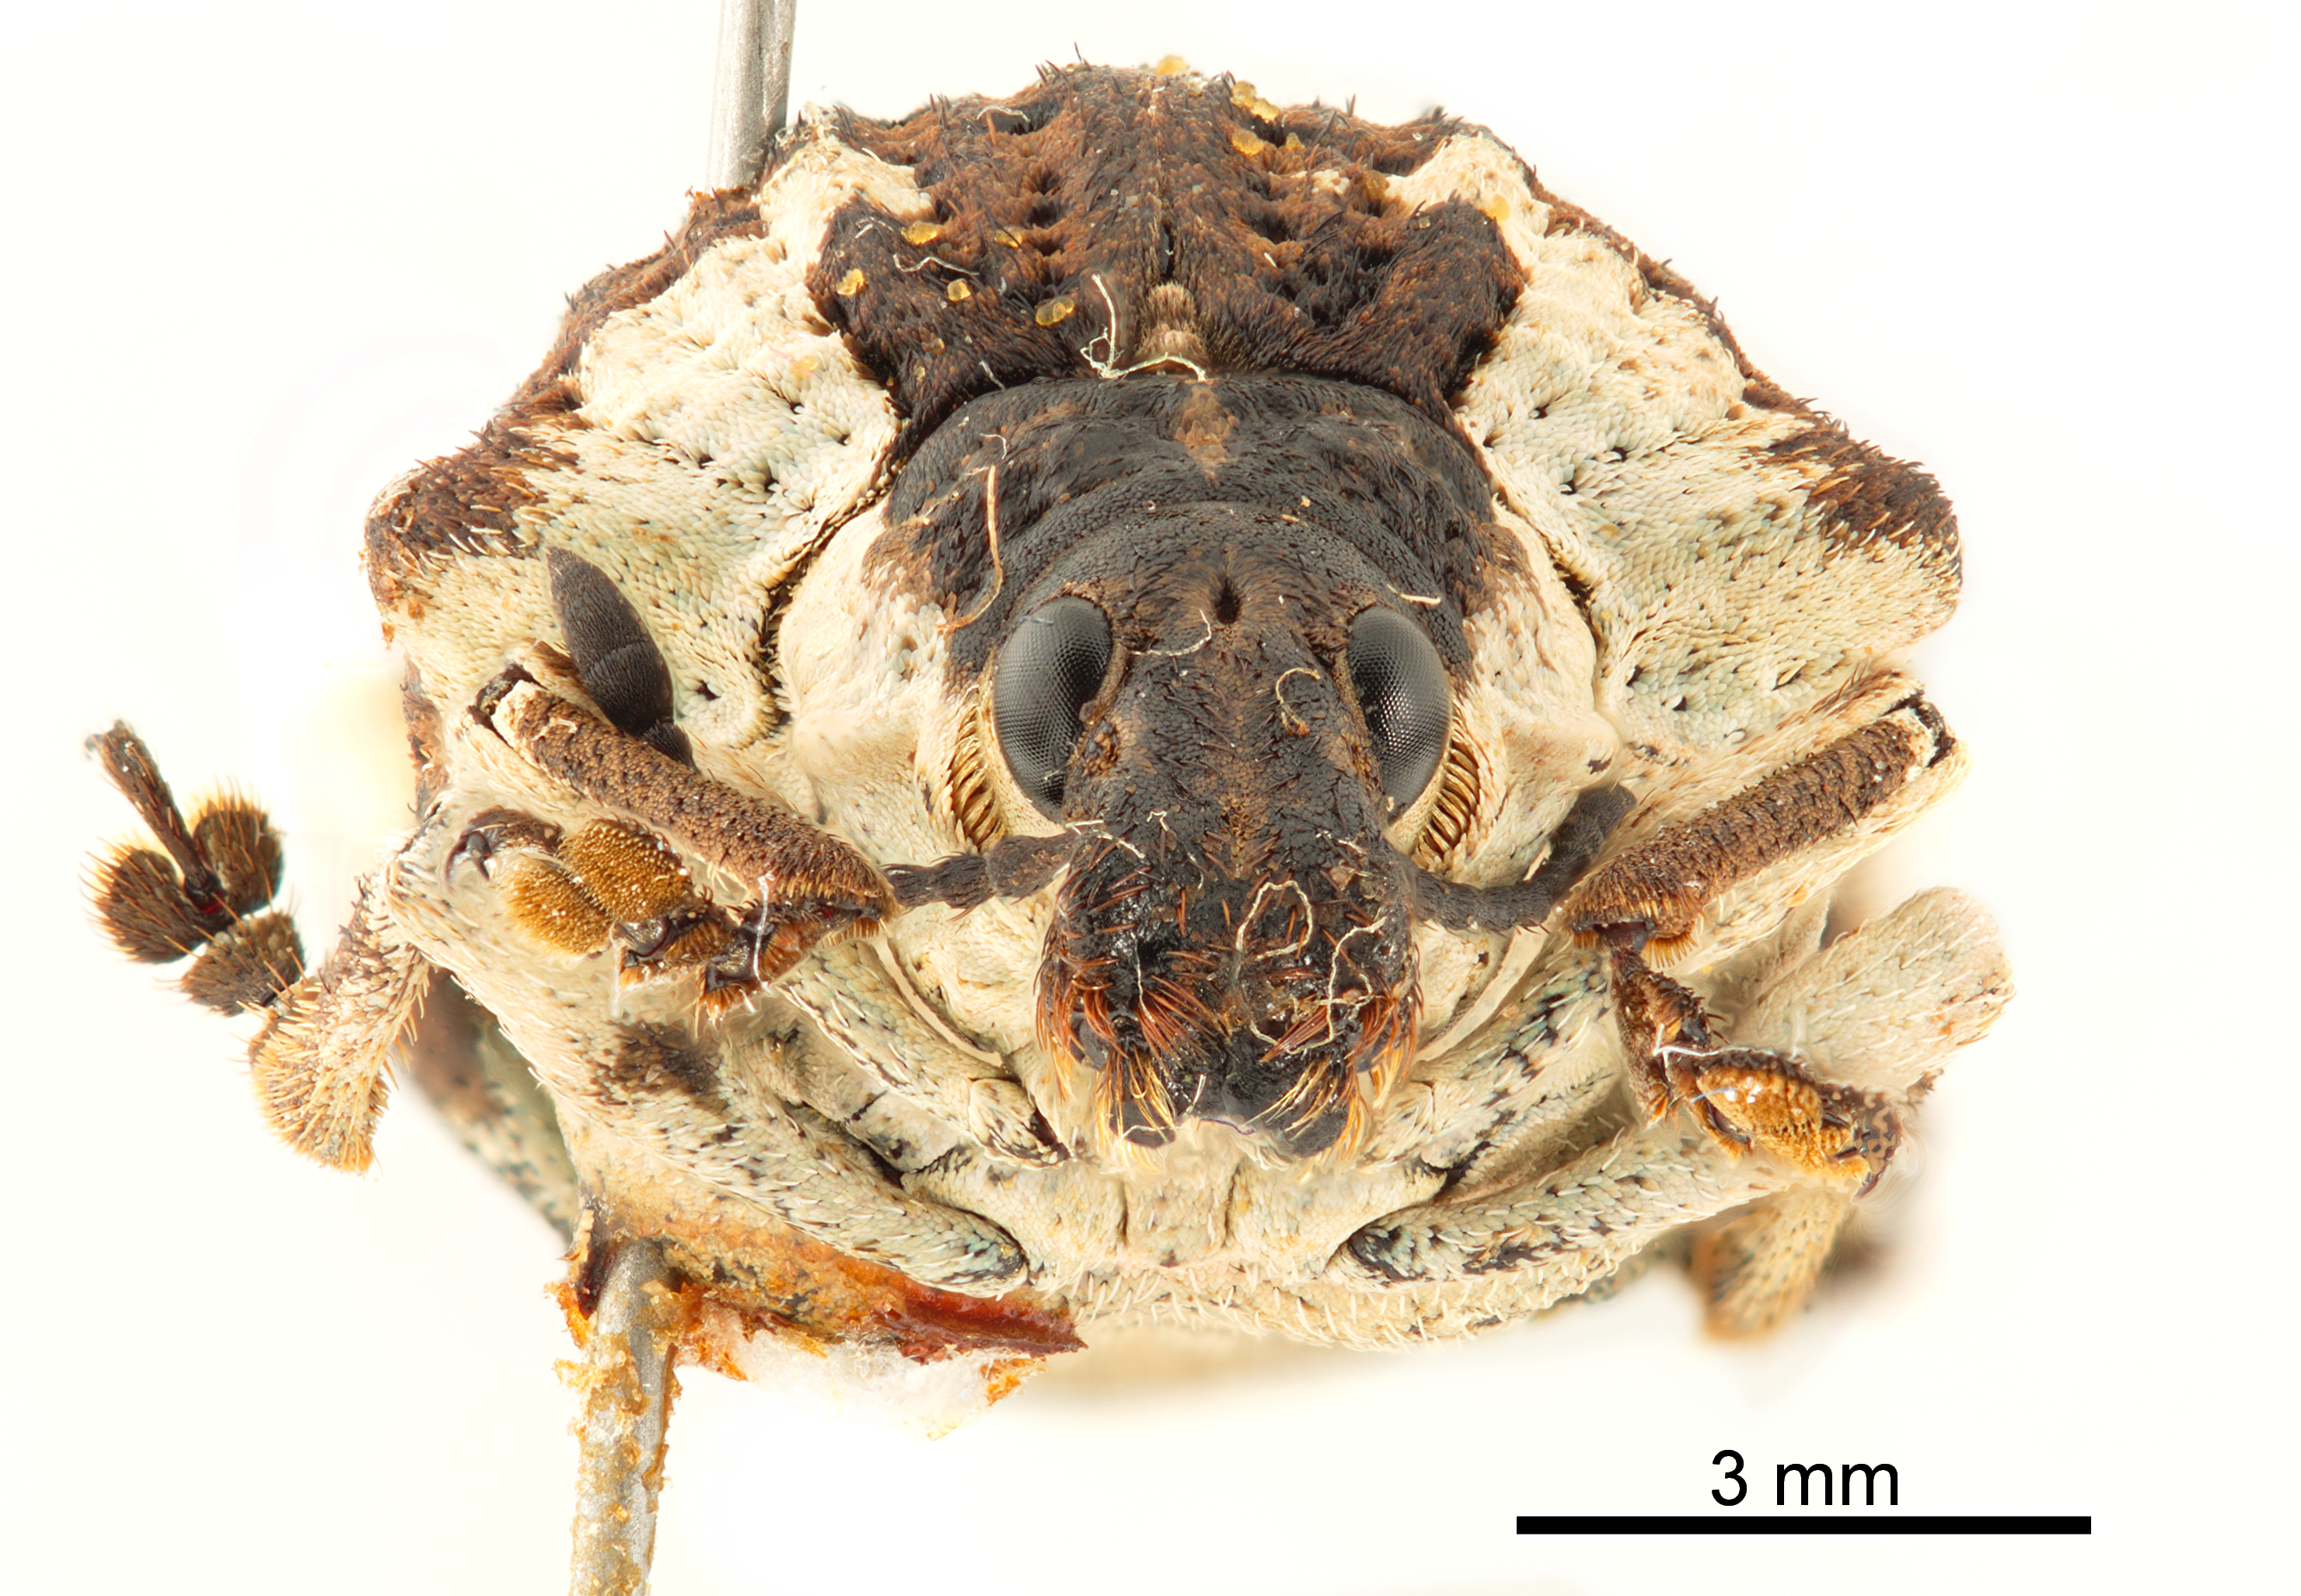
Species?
Polyteles guerini
